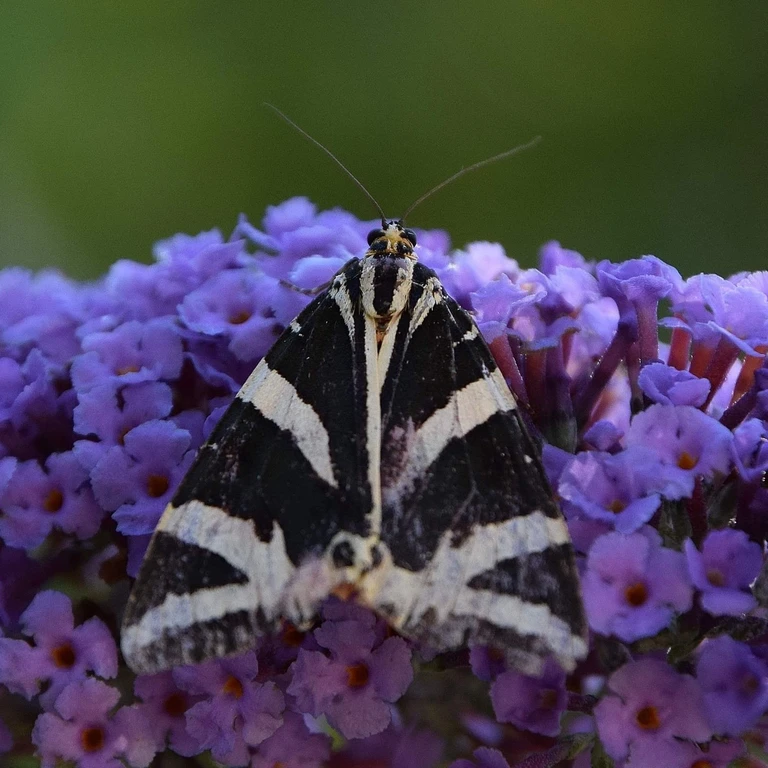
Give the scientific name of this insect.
Euplagia quadripunctaria
